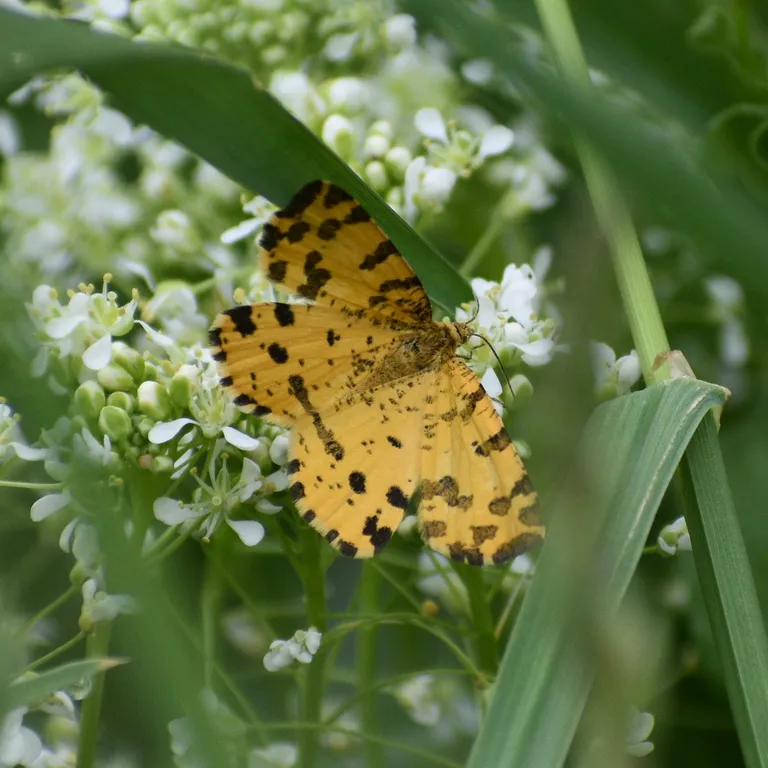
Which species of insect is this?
Pseudopanthera macularia
